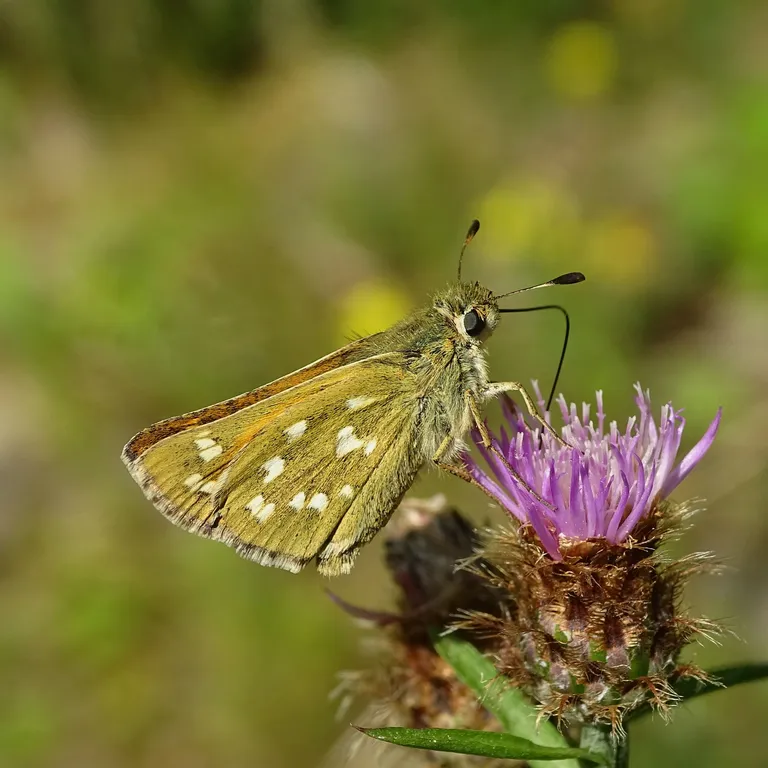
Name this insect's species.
Hesperia comma
